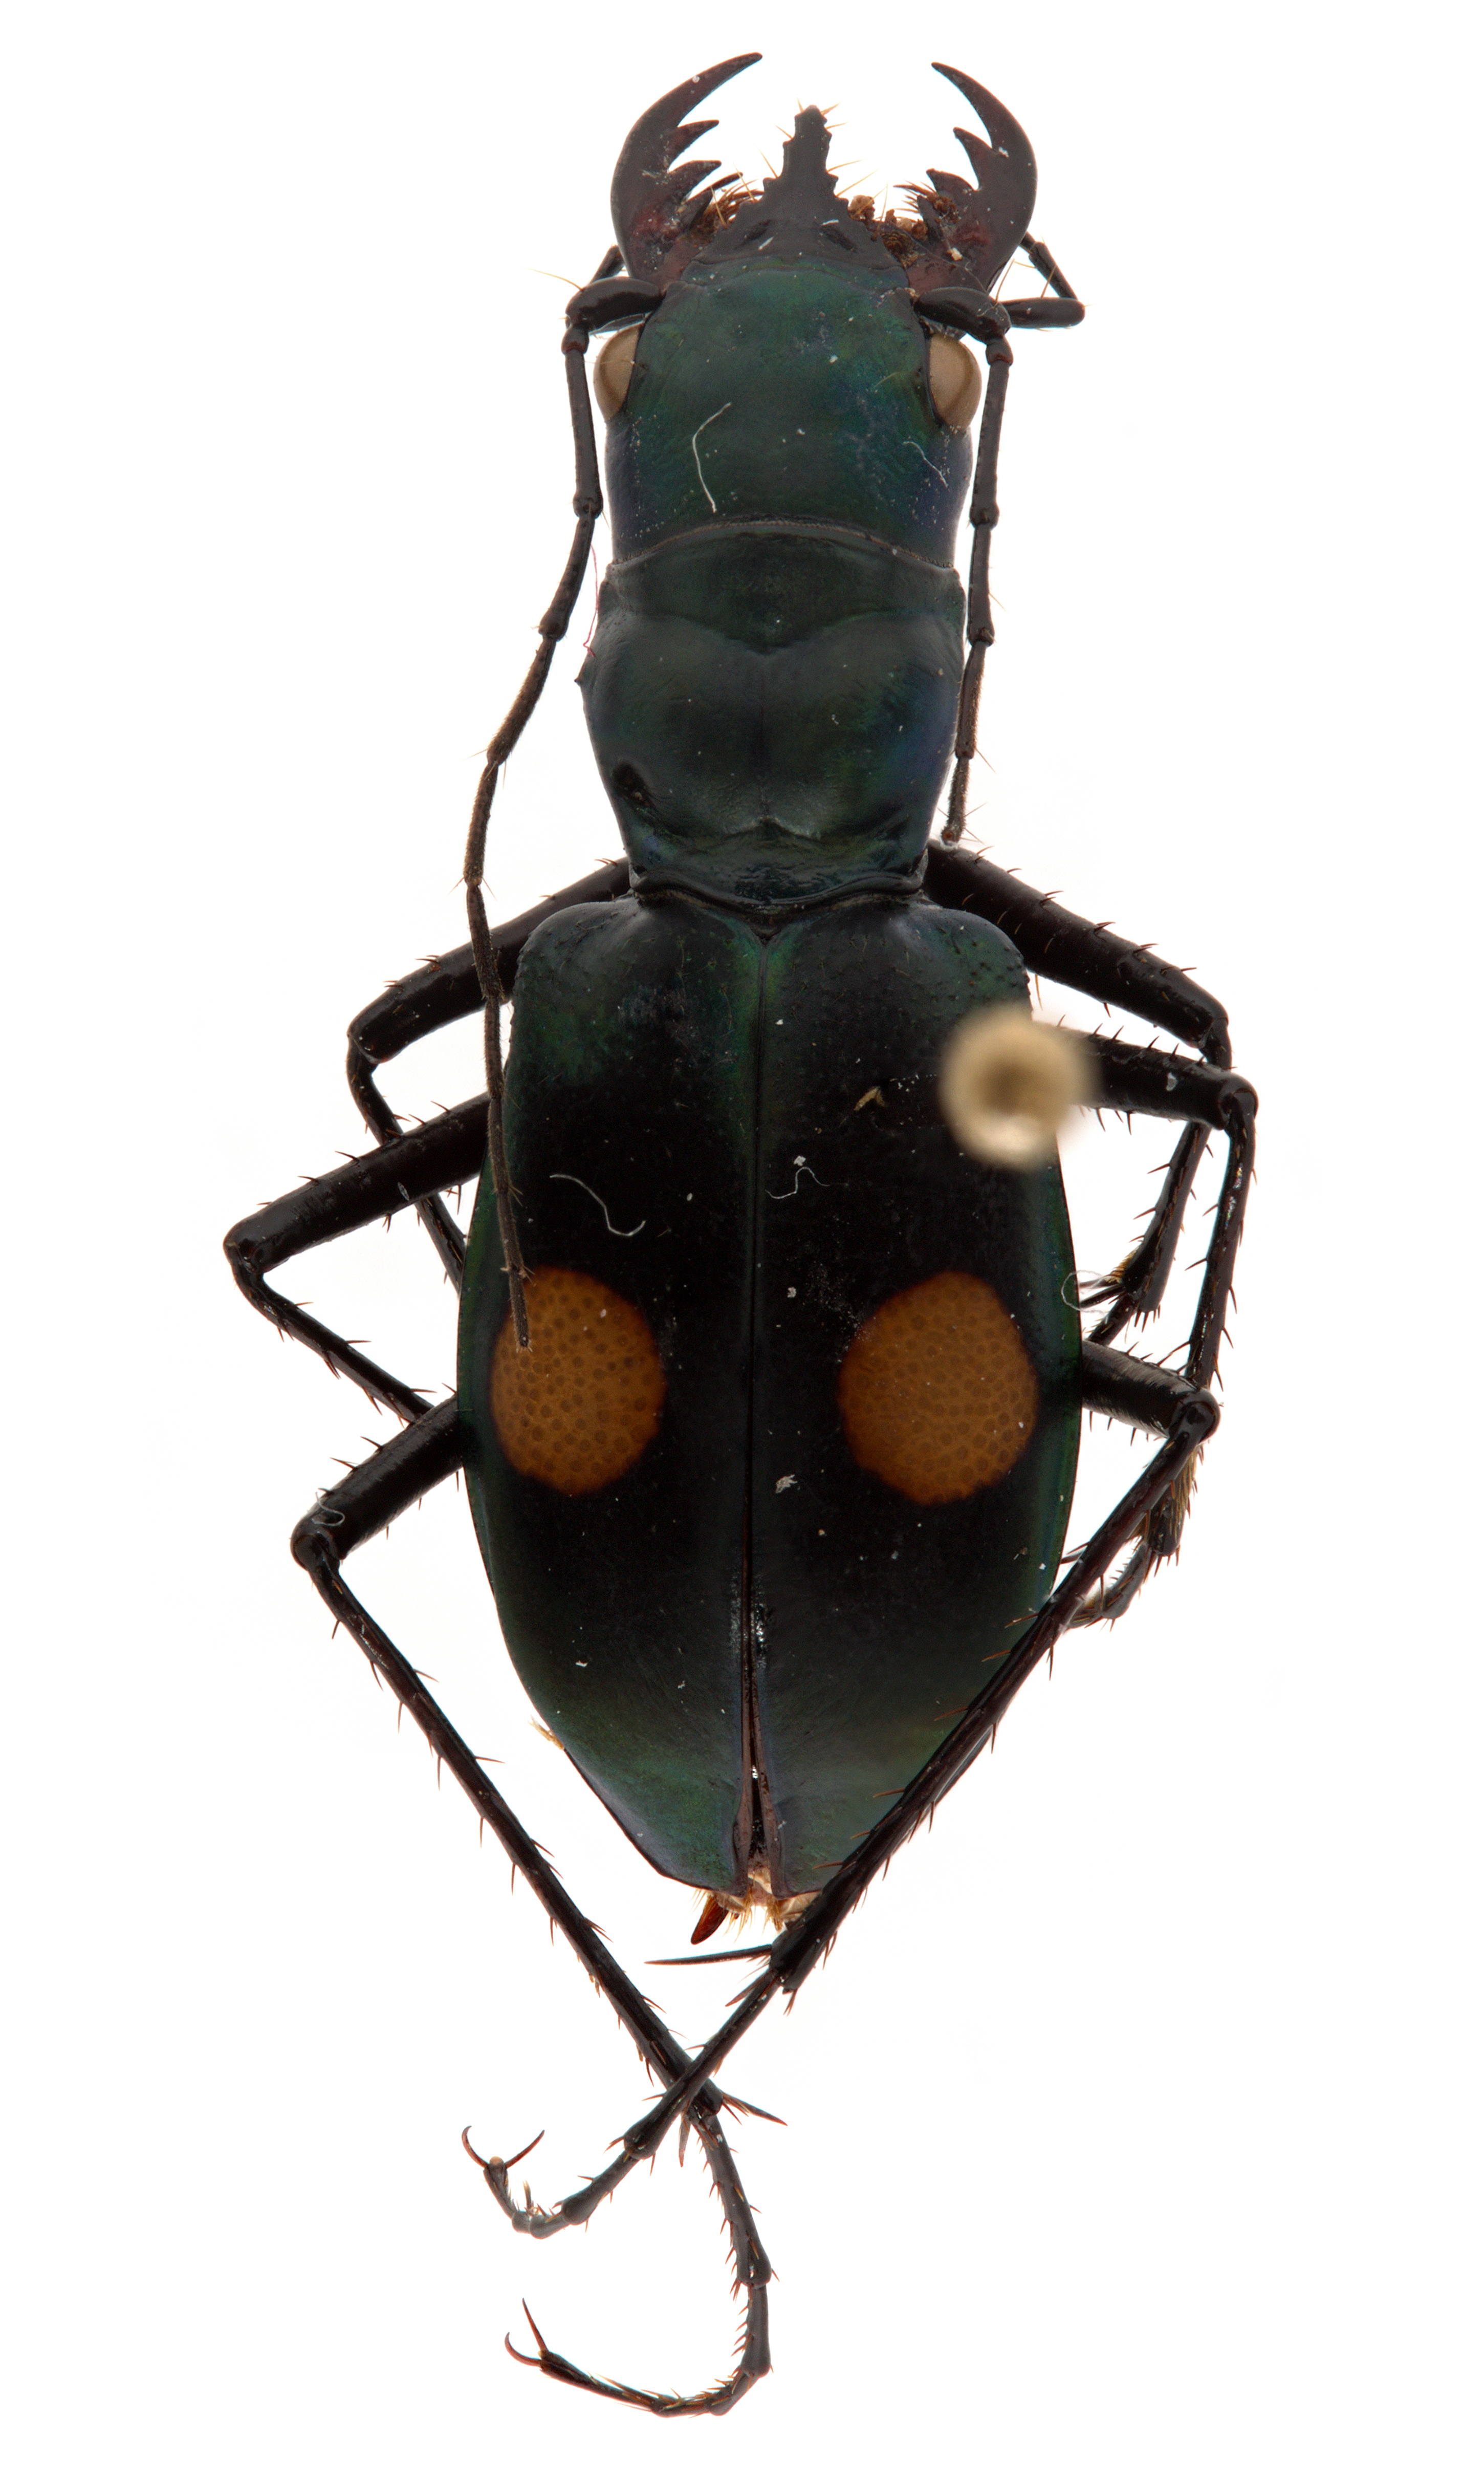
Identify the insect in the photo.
Pseudoxycheila chaudoiri
